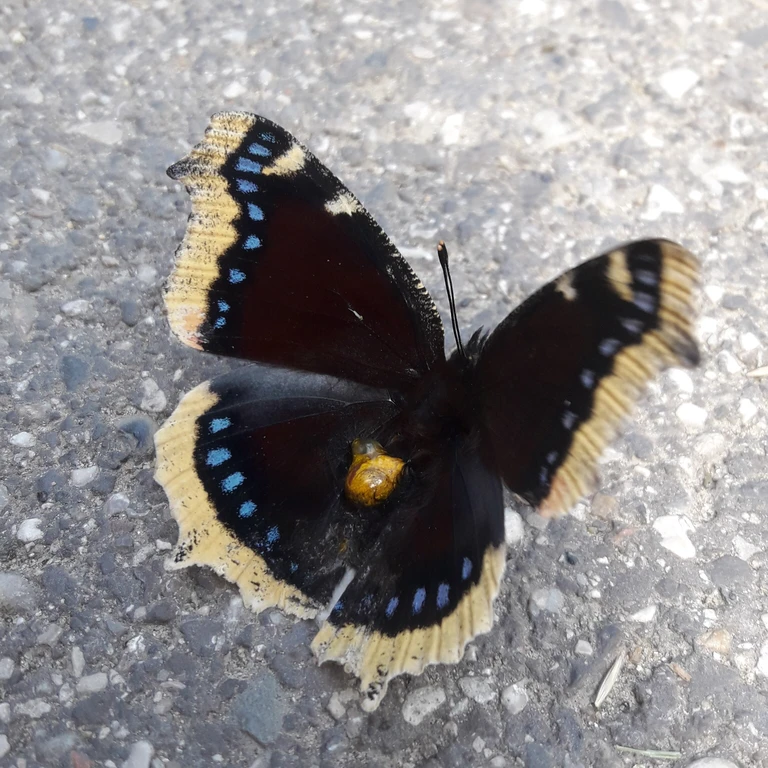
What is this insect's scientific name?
Nymphalis antiopa
